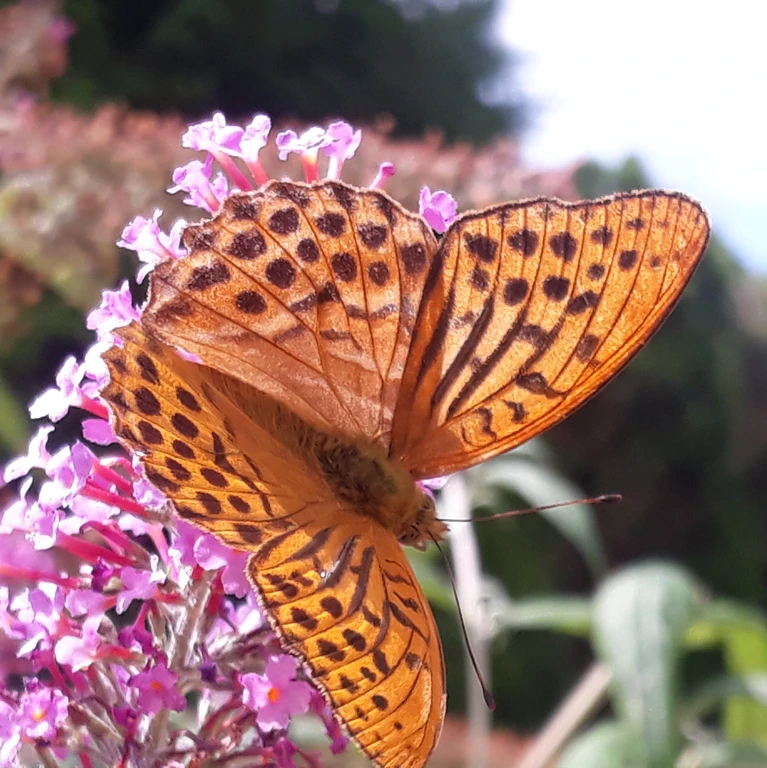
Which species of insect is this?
Argynnis paphia
